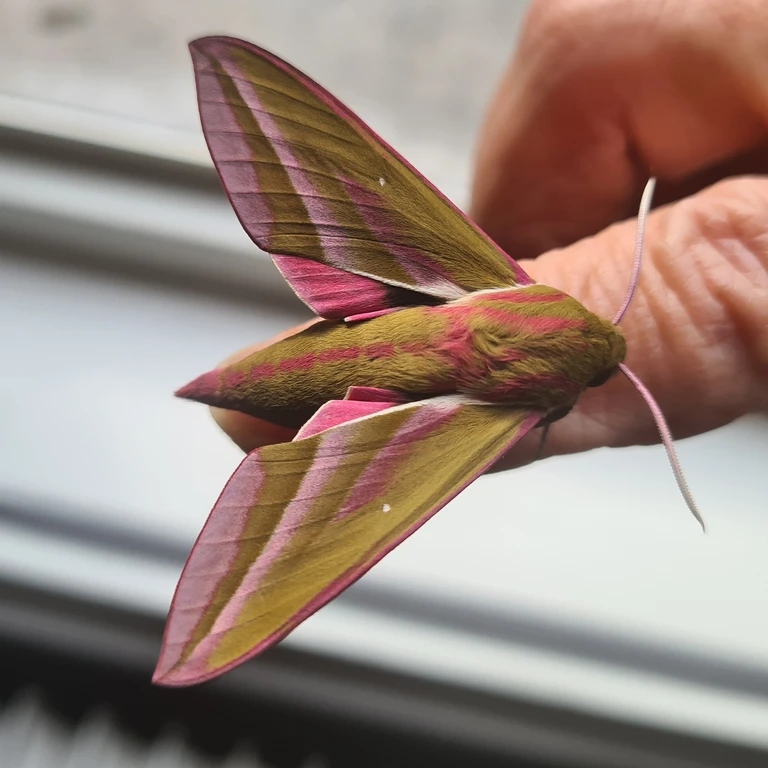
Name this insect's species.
Deilephila elpenor
